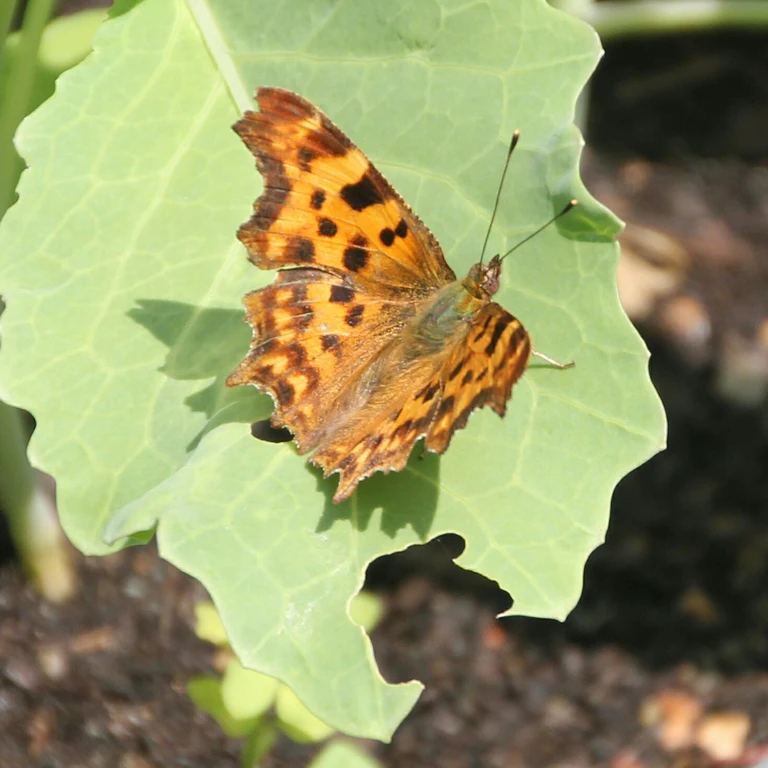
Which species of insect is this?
Polygonia c-album
